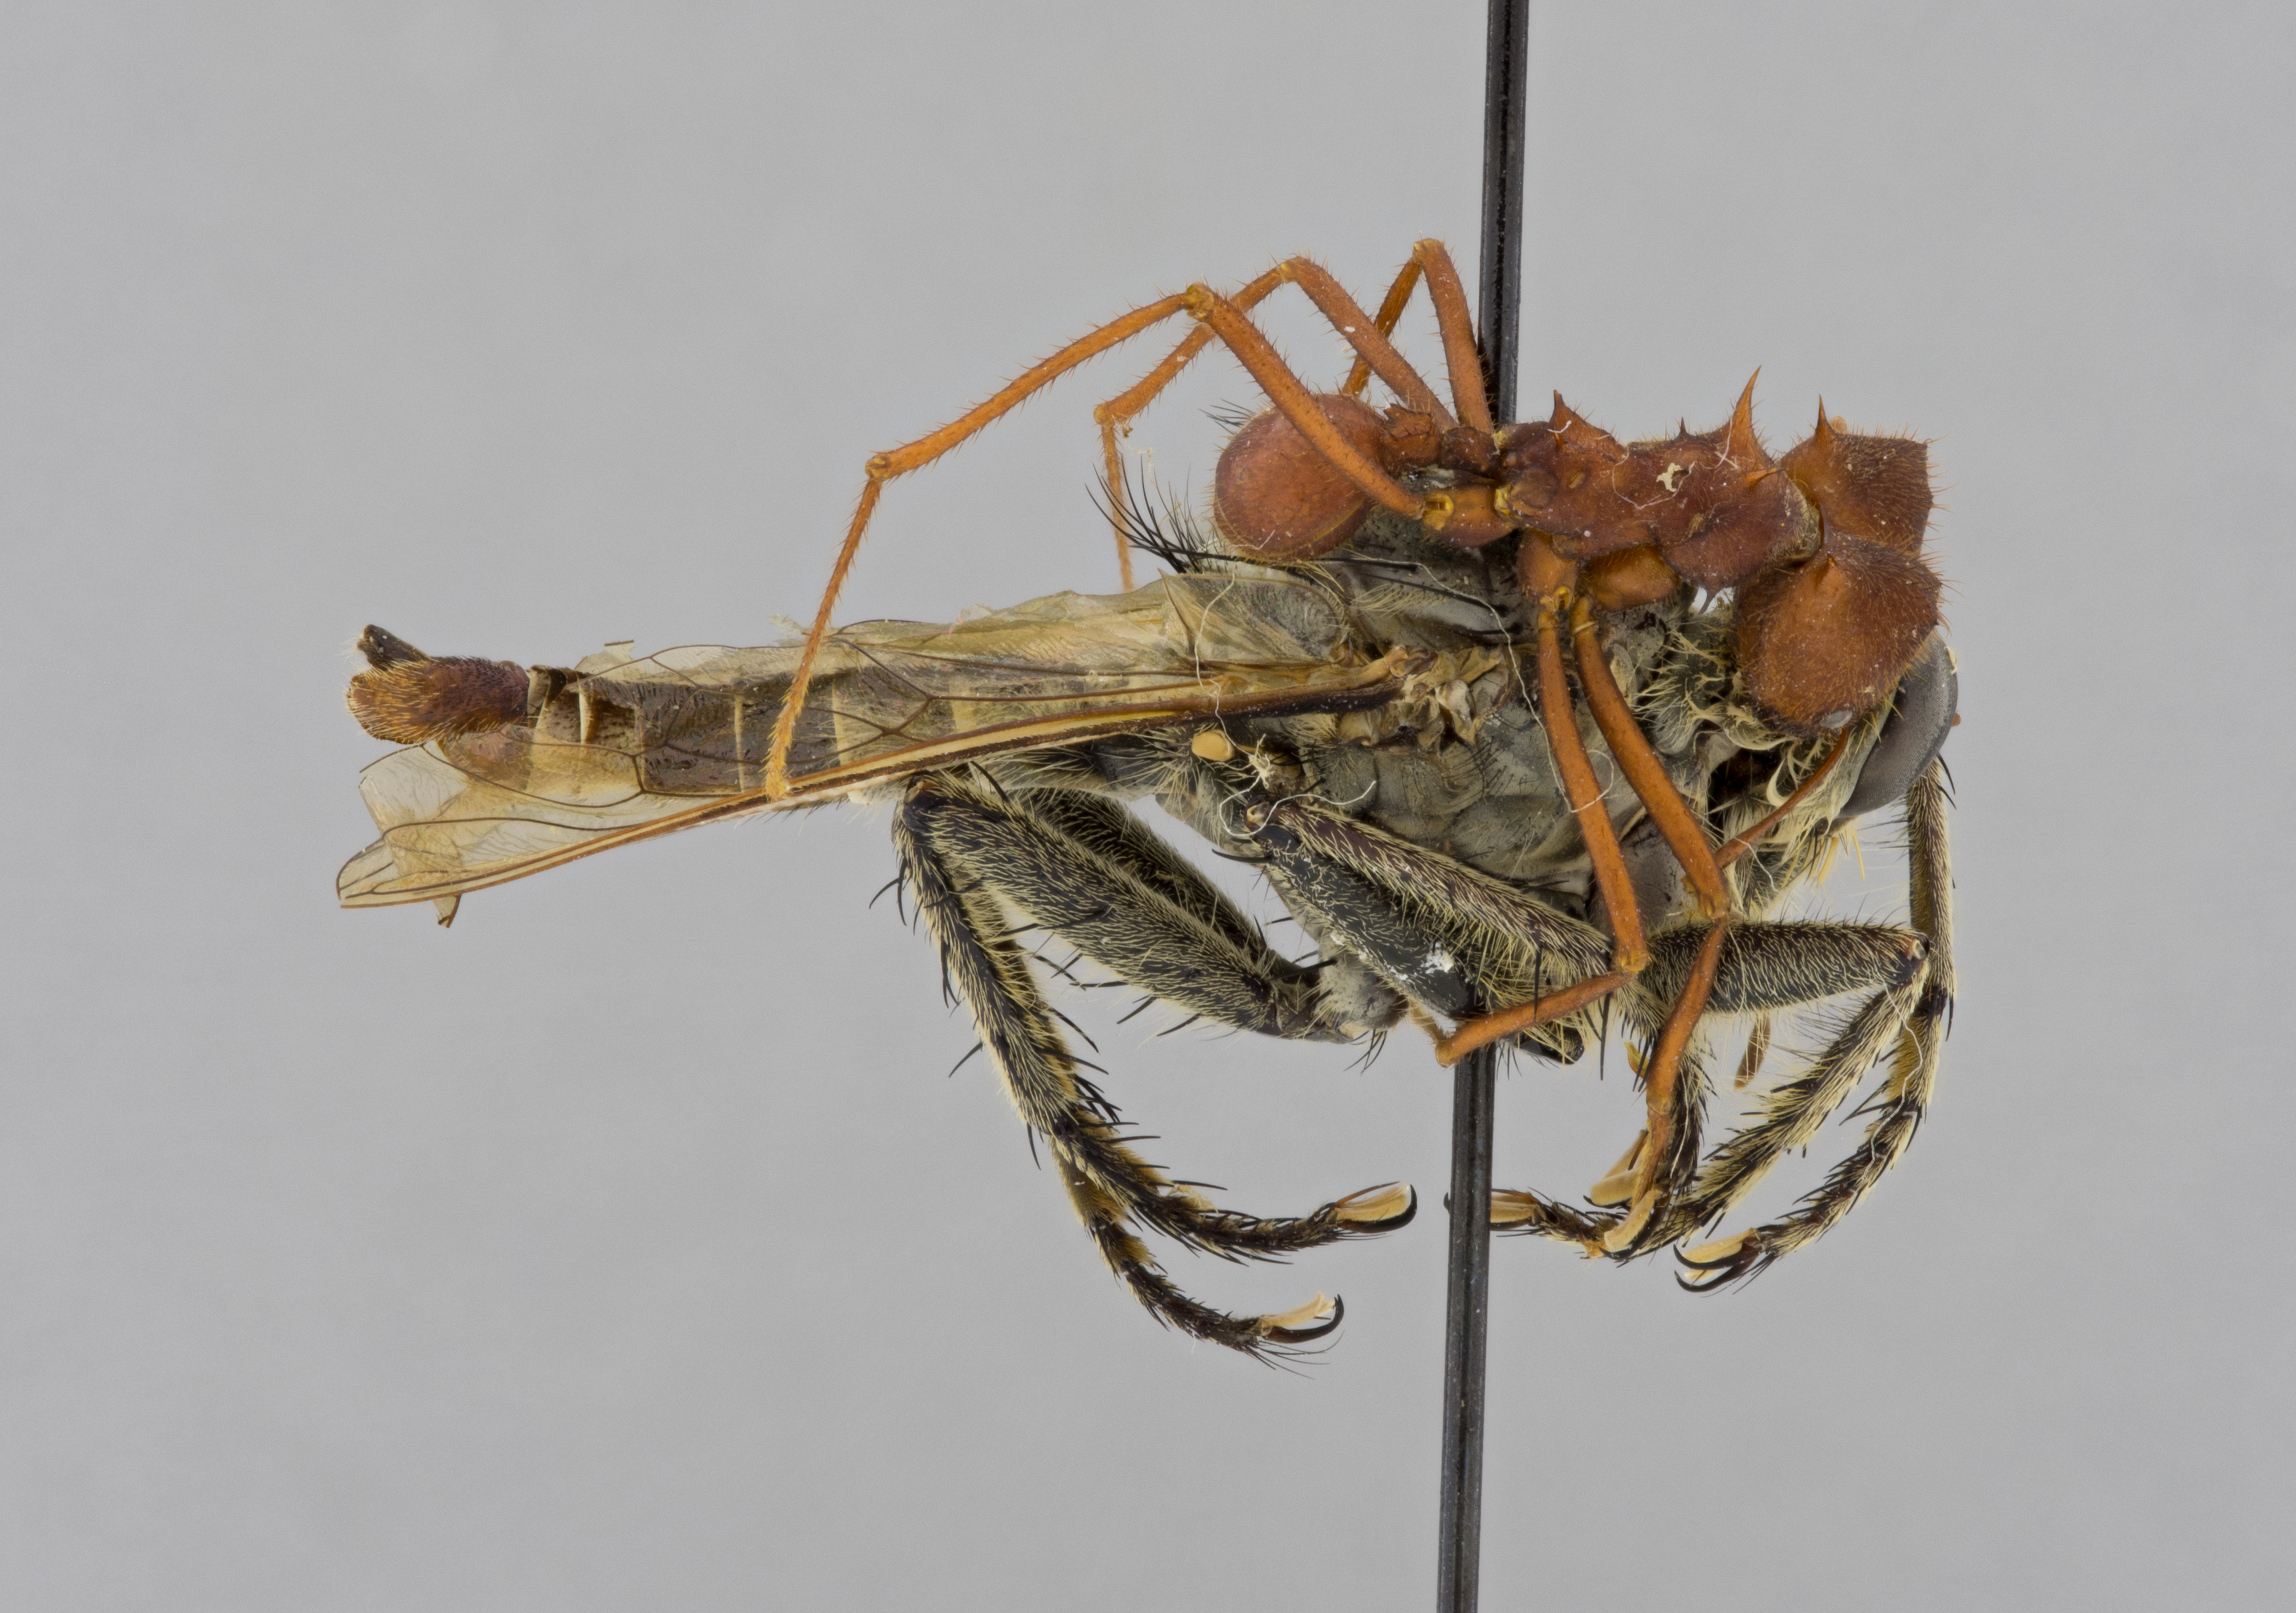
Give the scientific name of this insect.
Triorla striola
